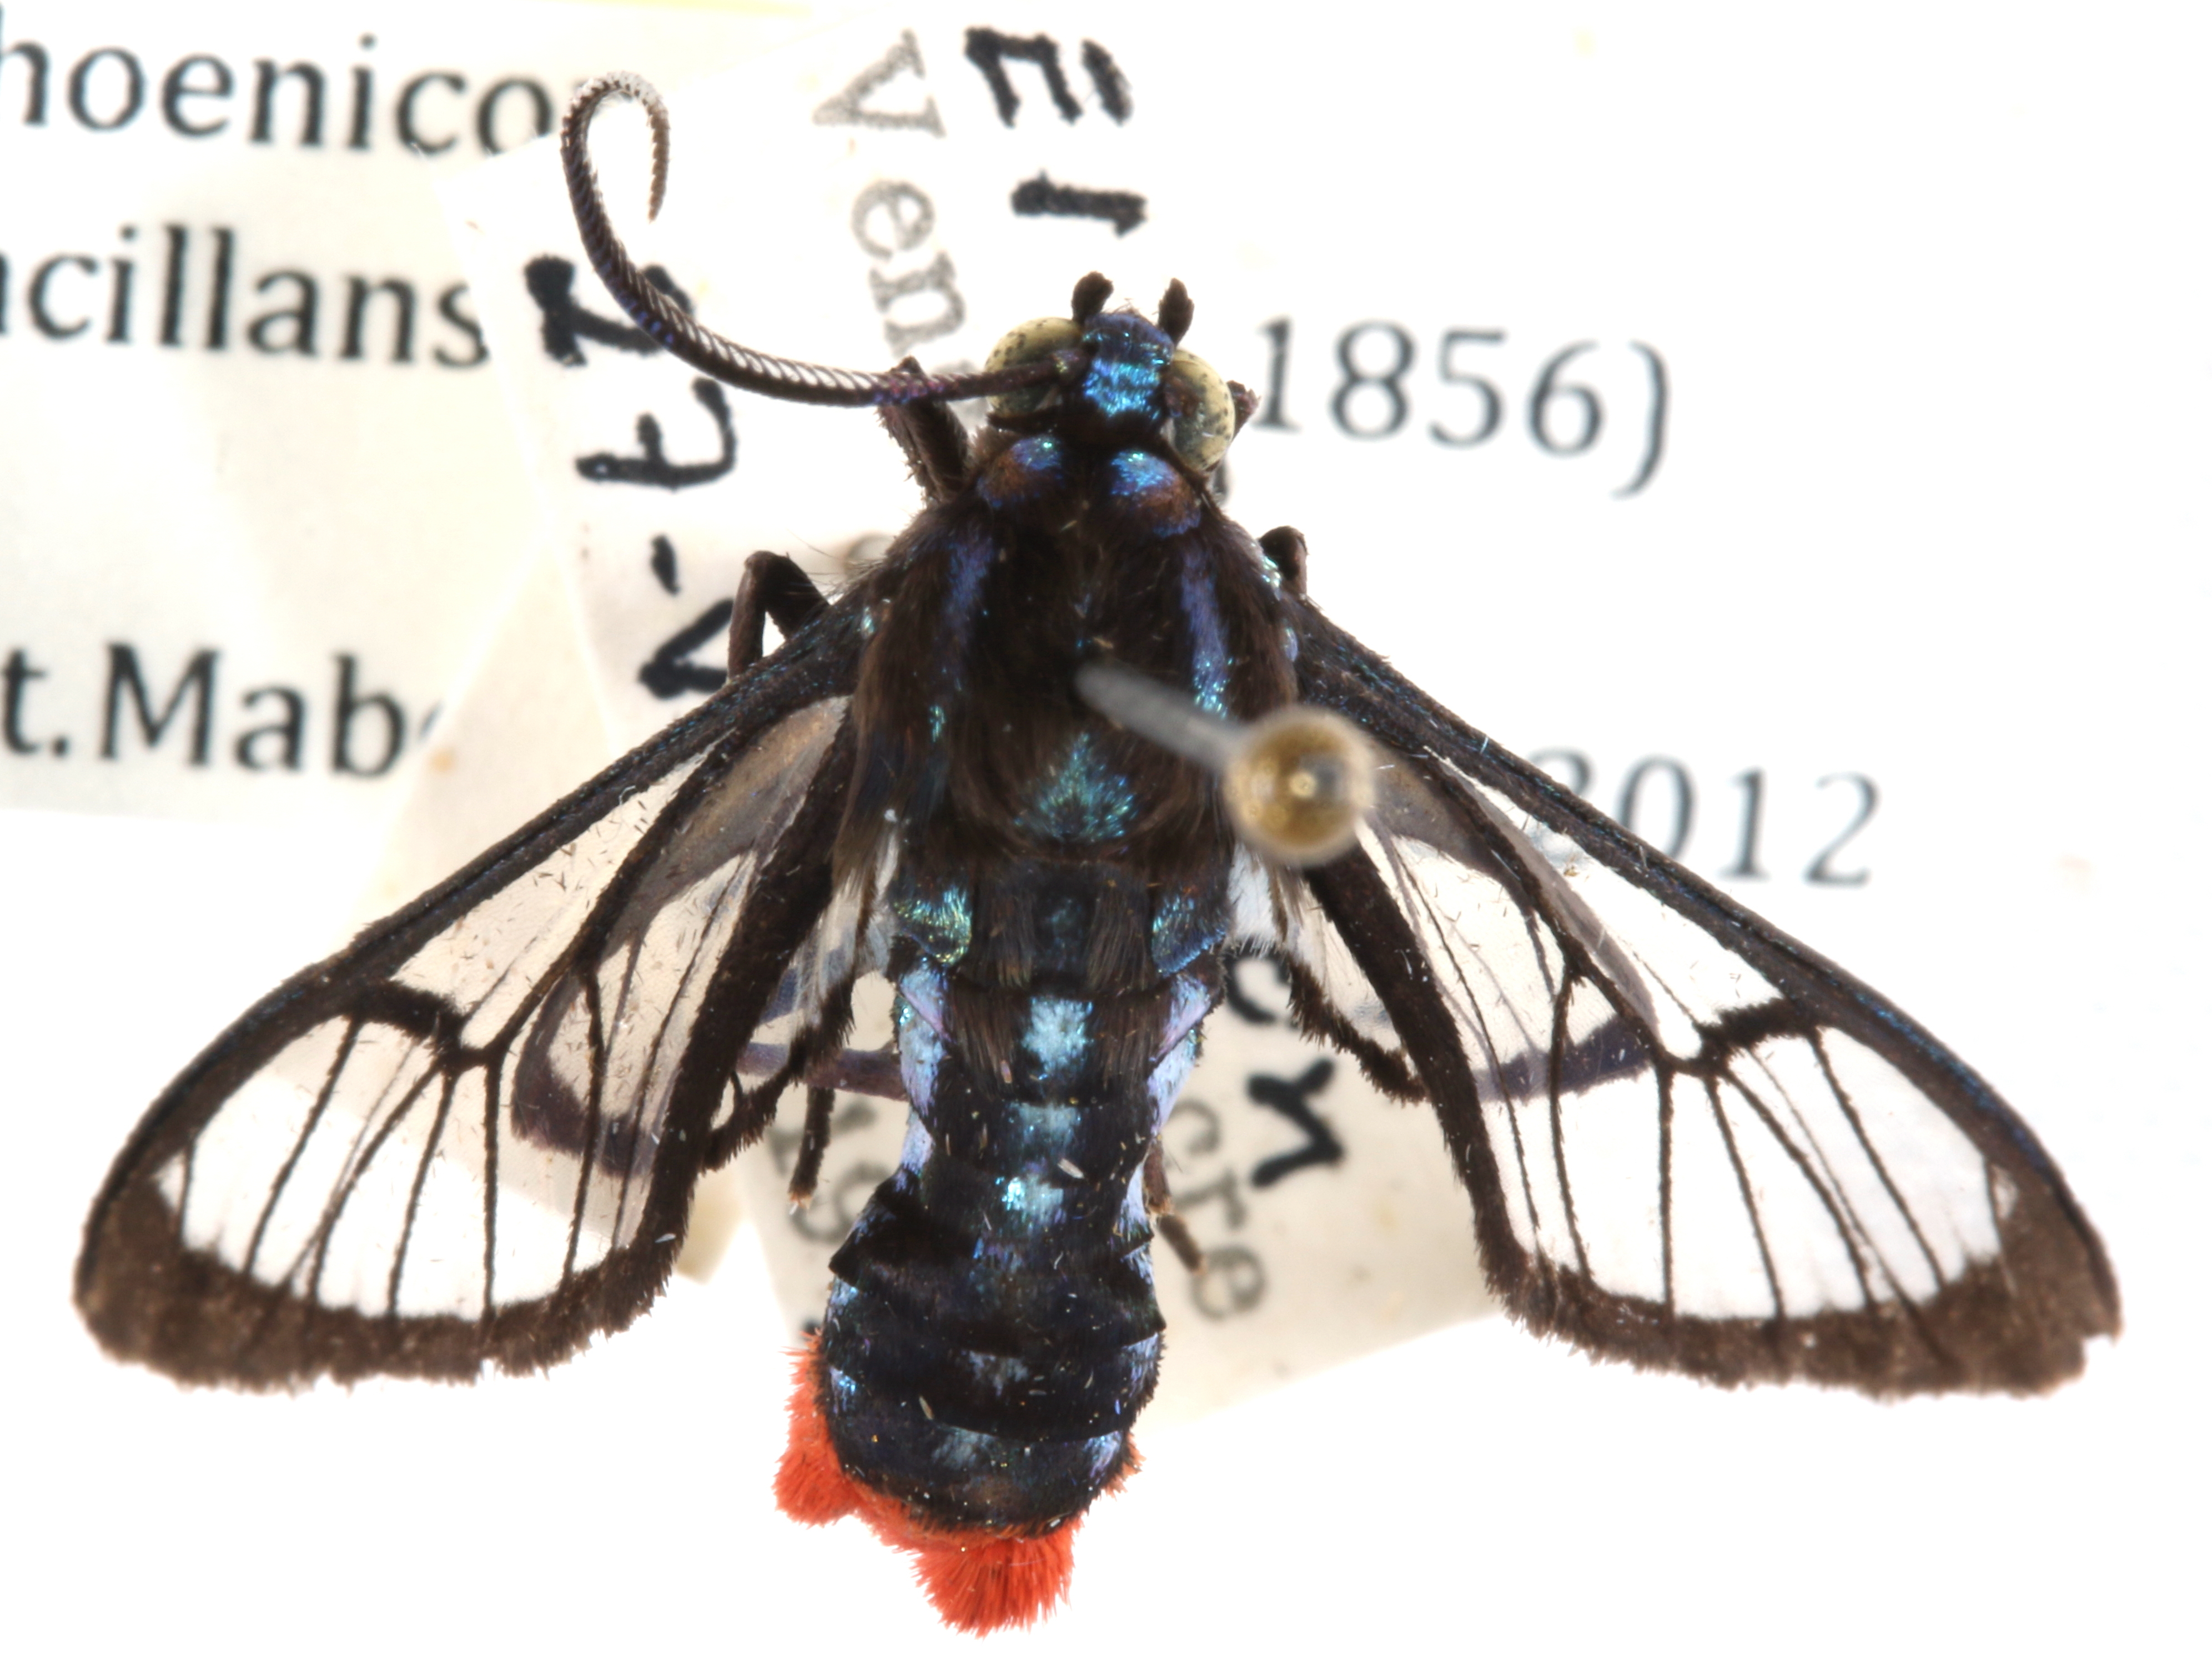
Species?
Phoenicoprocta vacillans
